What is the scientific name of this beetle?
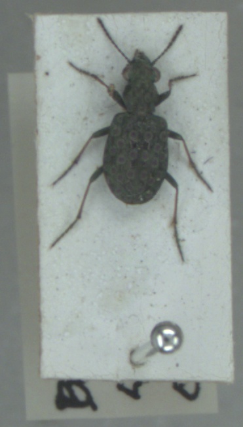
Elaphrus riparius
